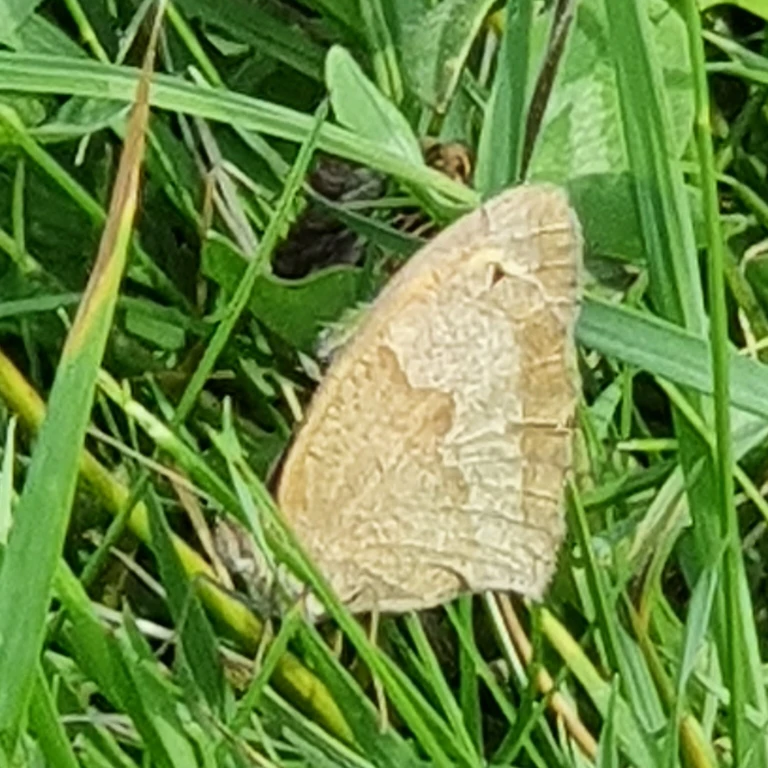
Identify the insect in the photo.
Maniola jurtina
